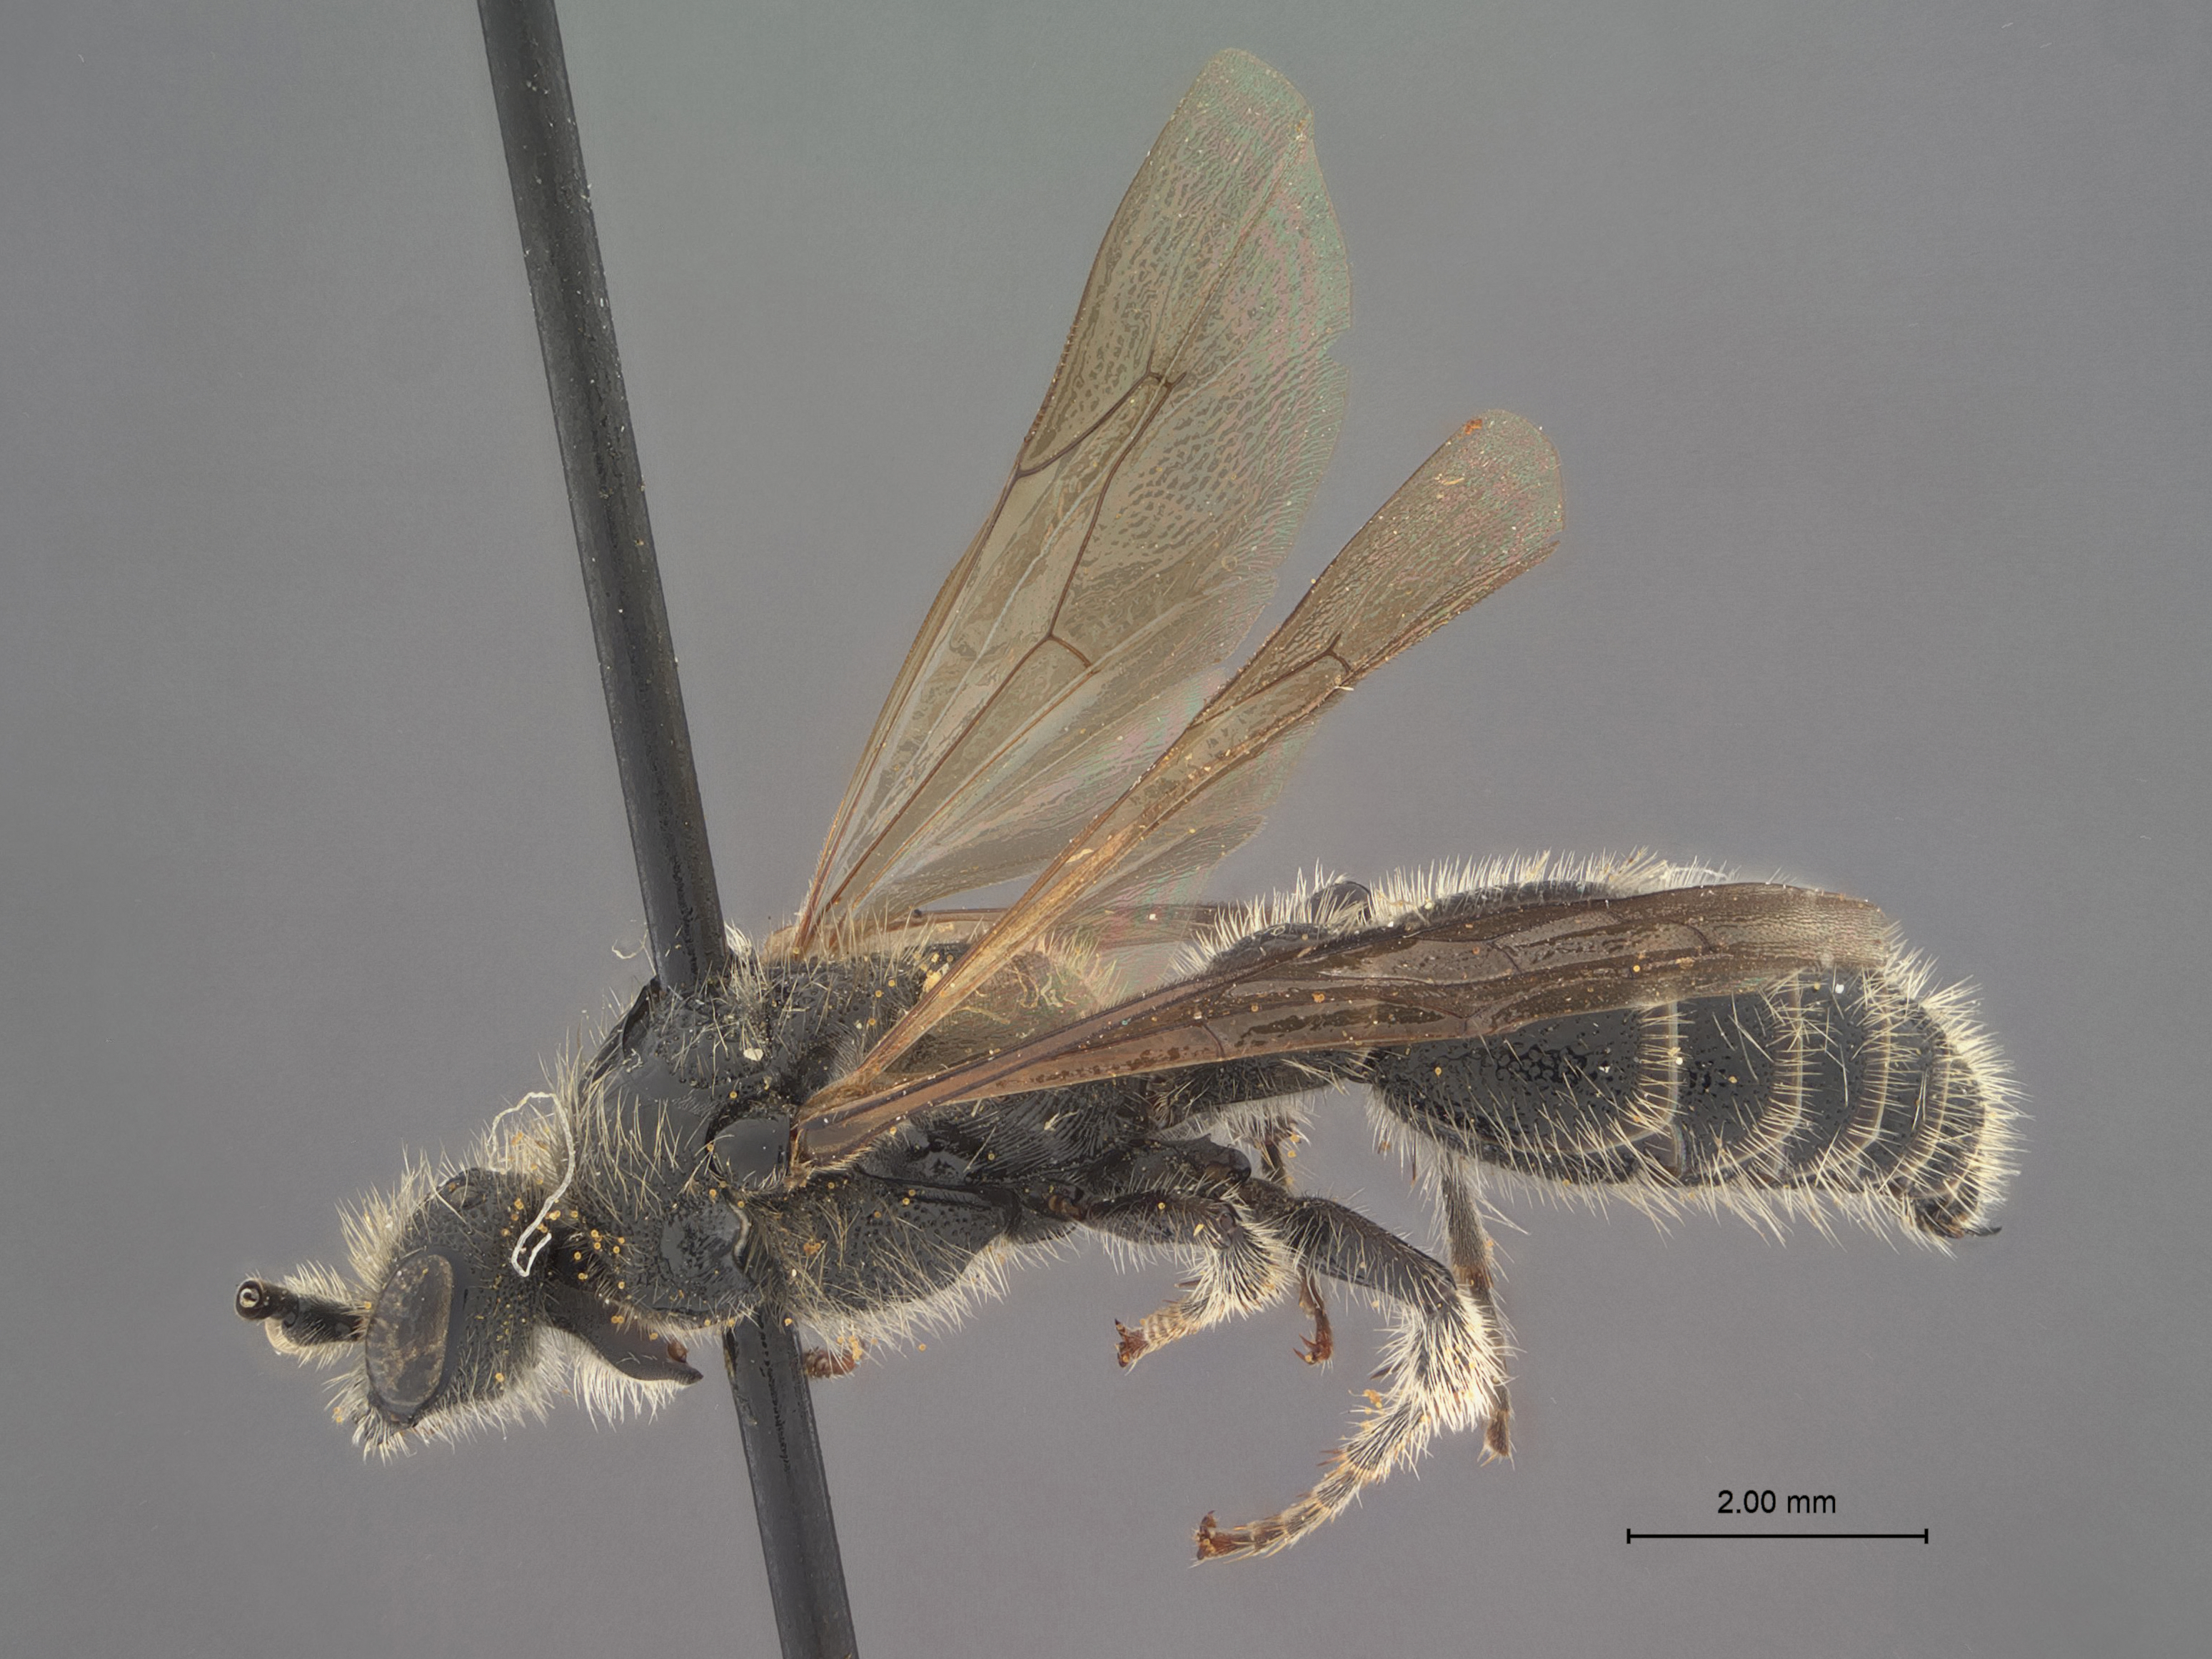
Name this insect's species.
Neotiphia parma
